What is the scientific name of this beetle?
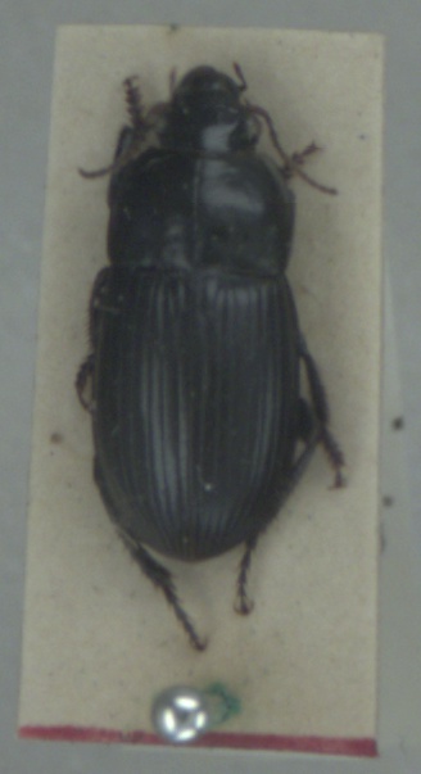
Harpalus serripes
